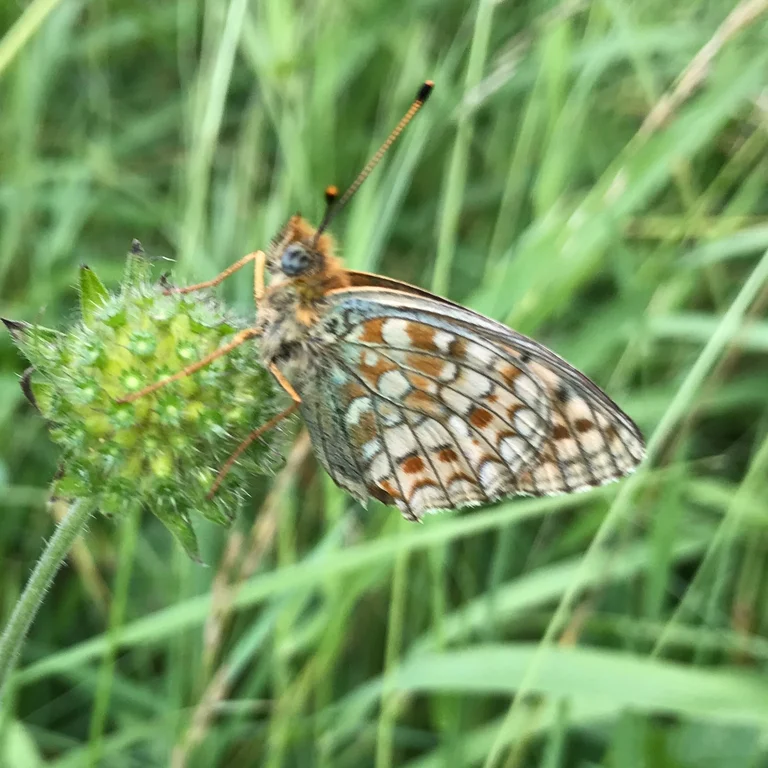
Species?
Fabriciana niobe
